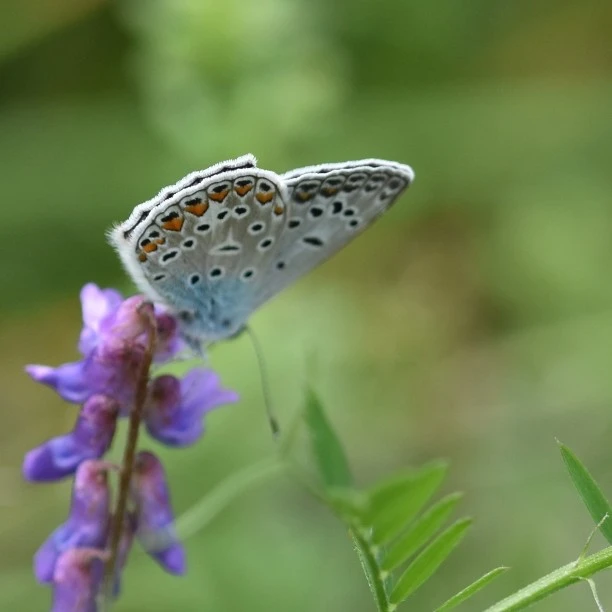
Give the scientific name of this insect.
Polyommatus icarus
